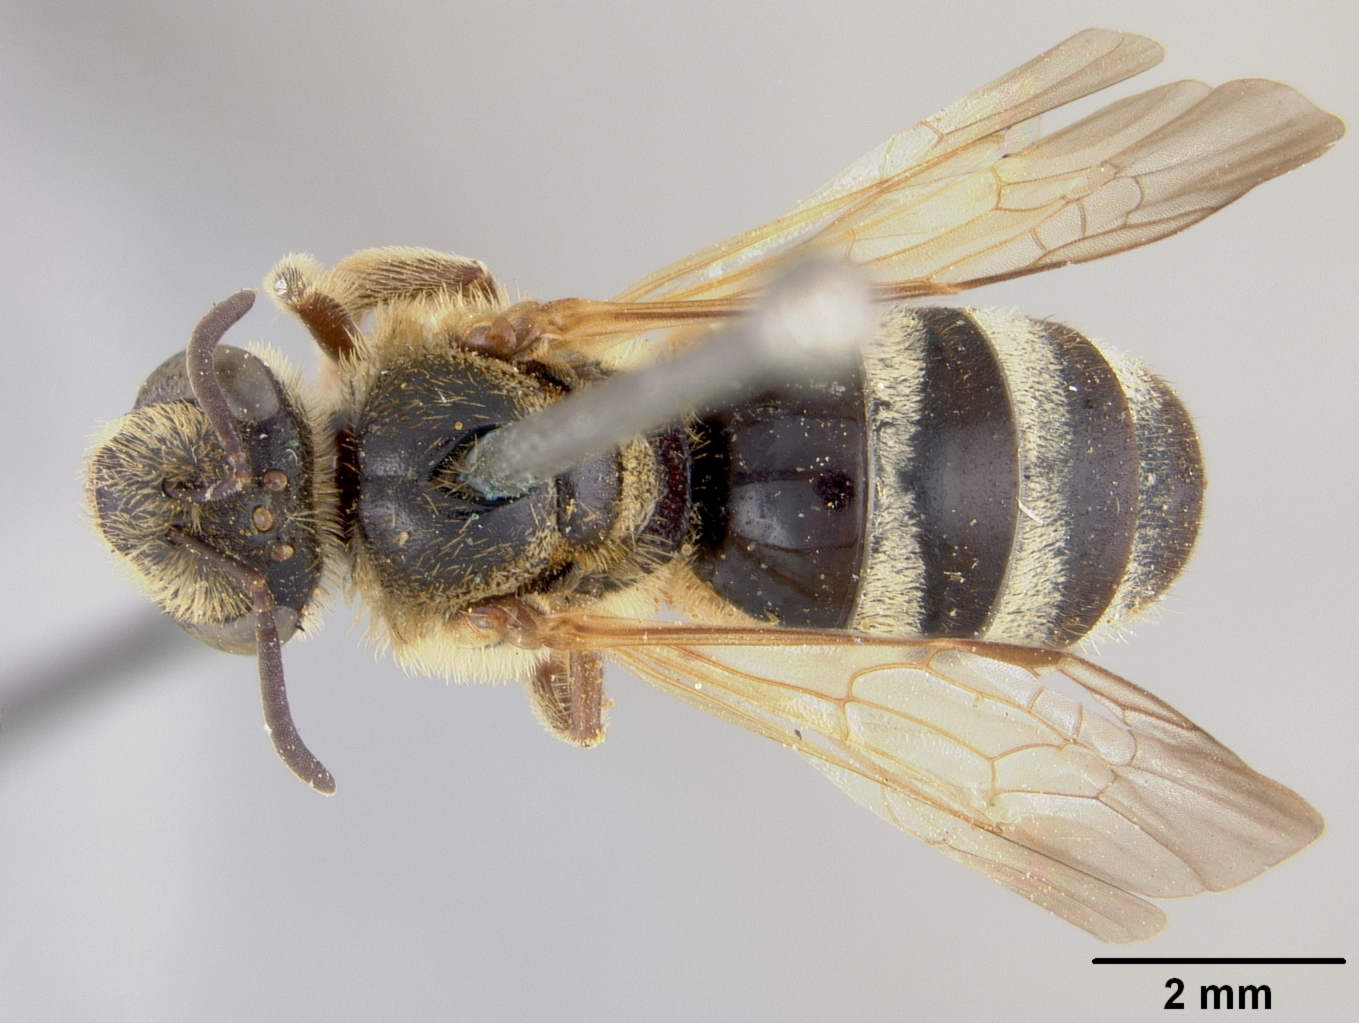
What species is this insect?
Lasioglossum timberlakei
